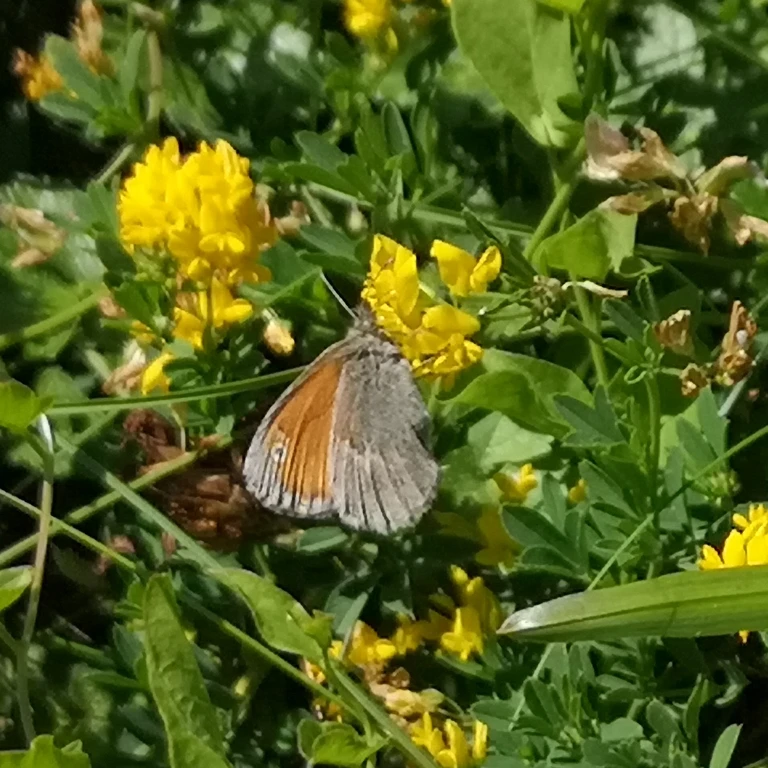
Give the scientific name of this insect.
Coenonympha pamphilus
